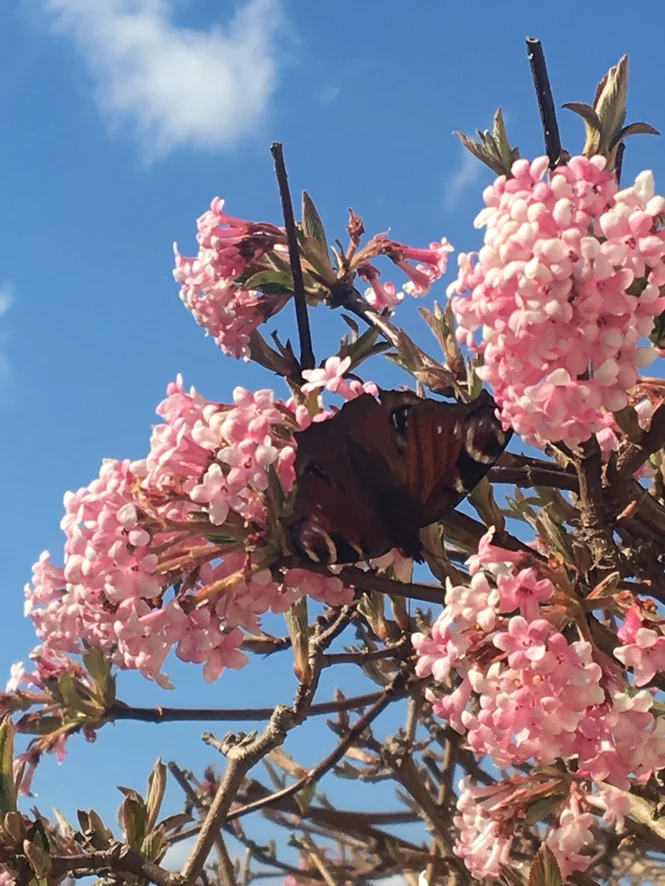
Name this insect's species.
Aglais io
